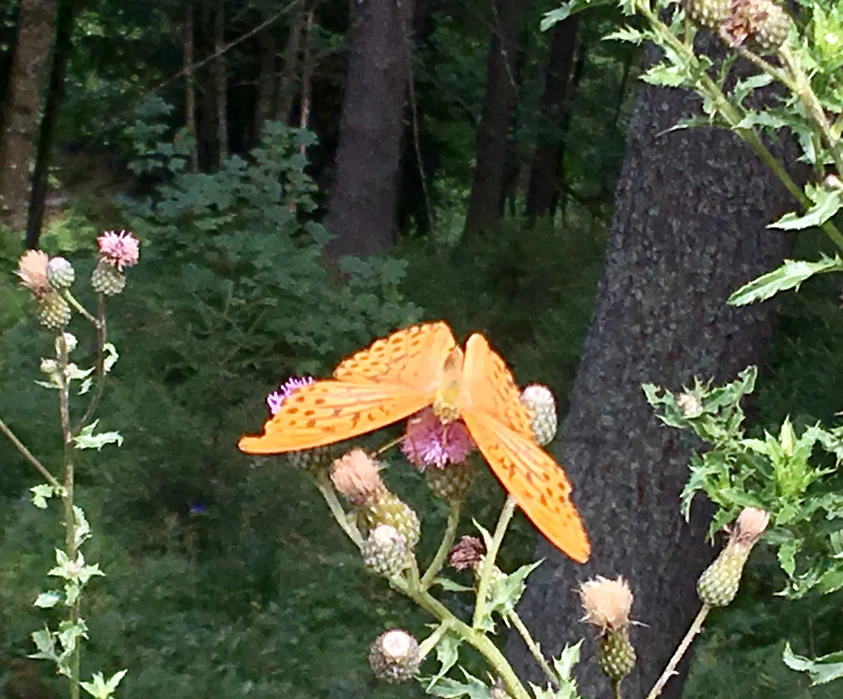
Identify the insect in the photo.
Argynnis paphia
